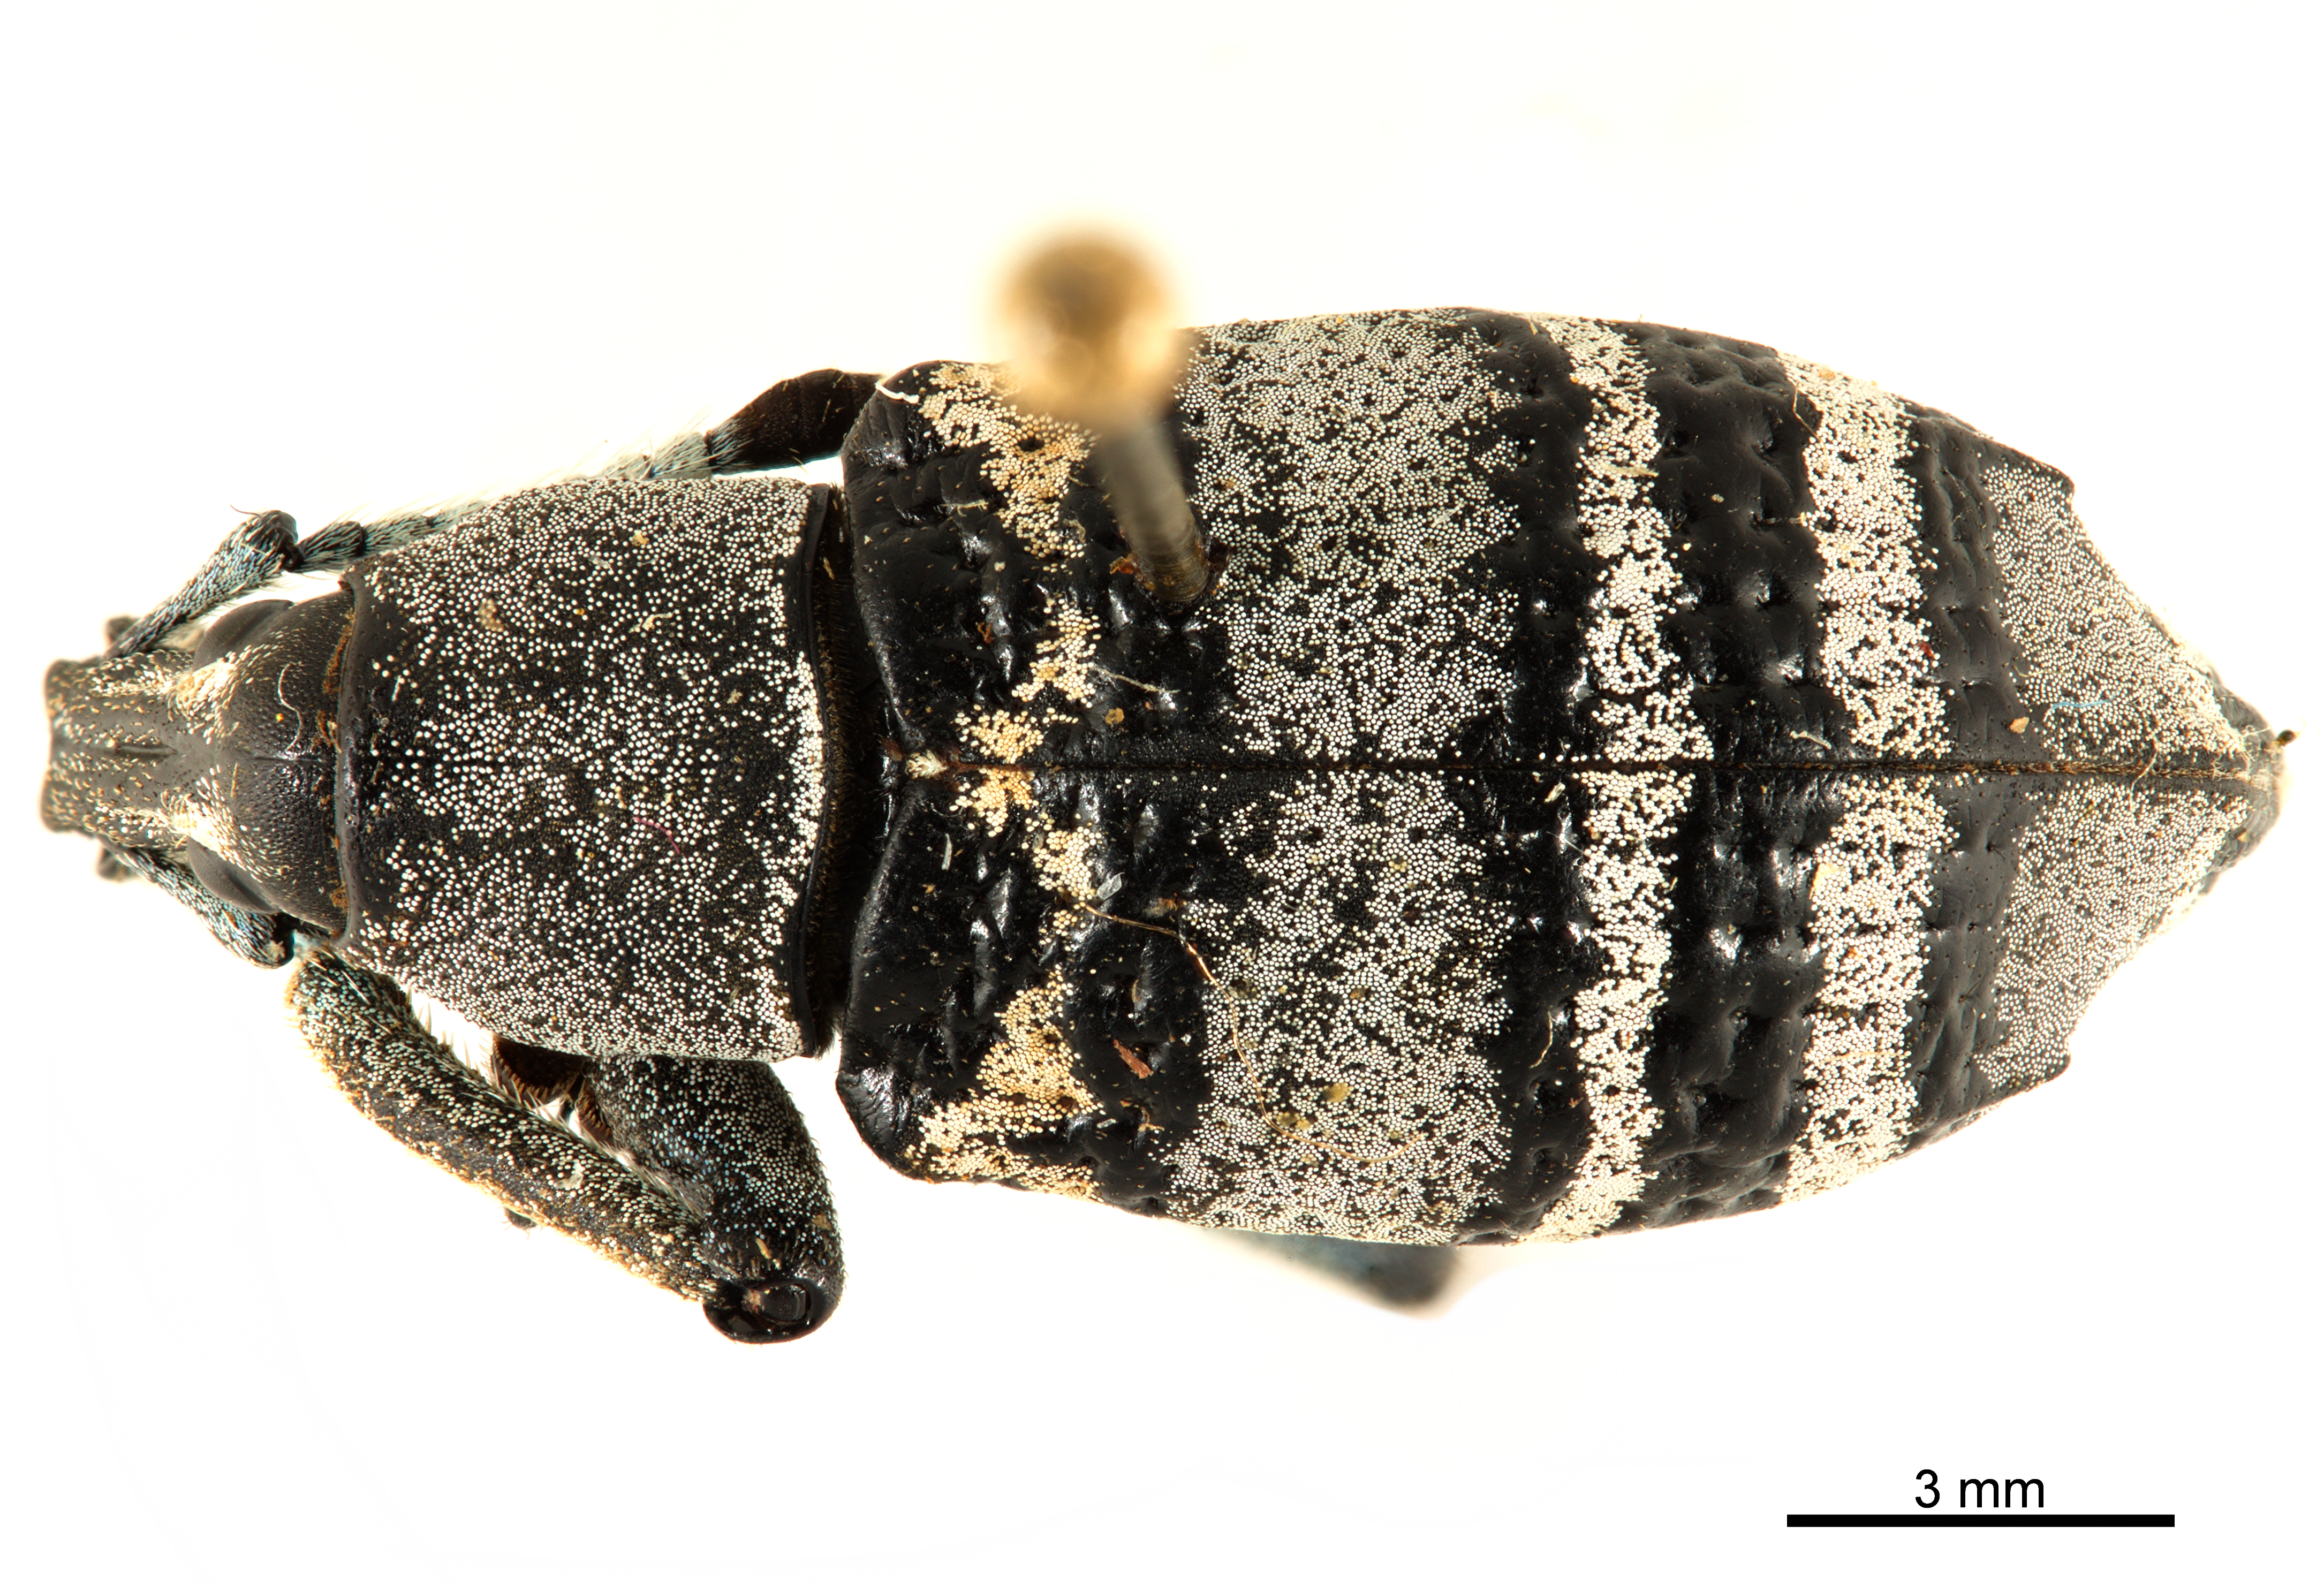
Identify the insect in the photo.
Eupholus nickerli
